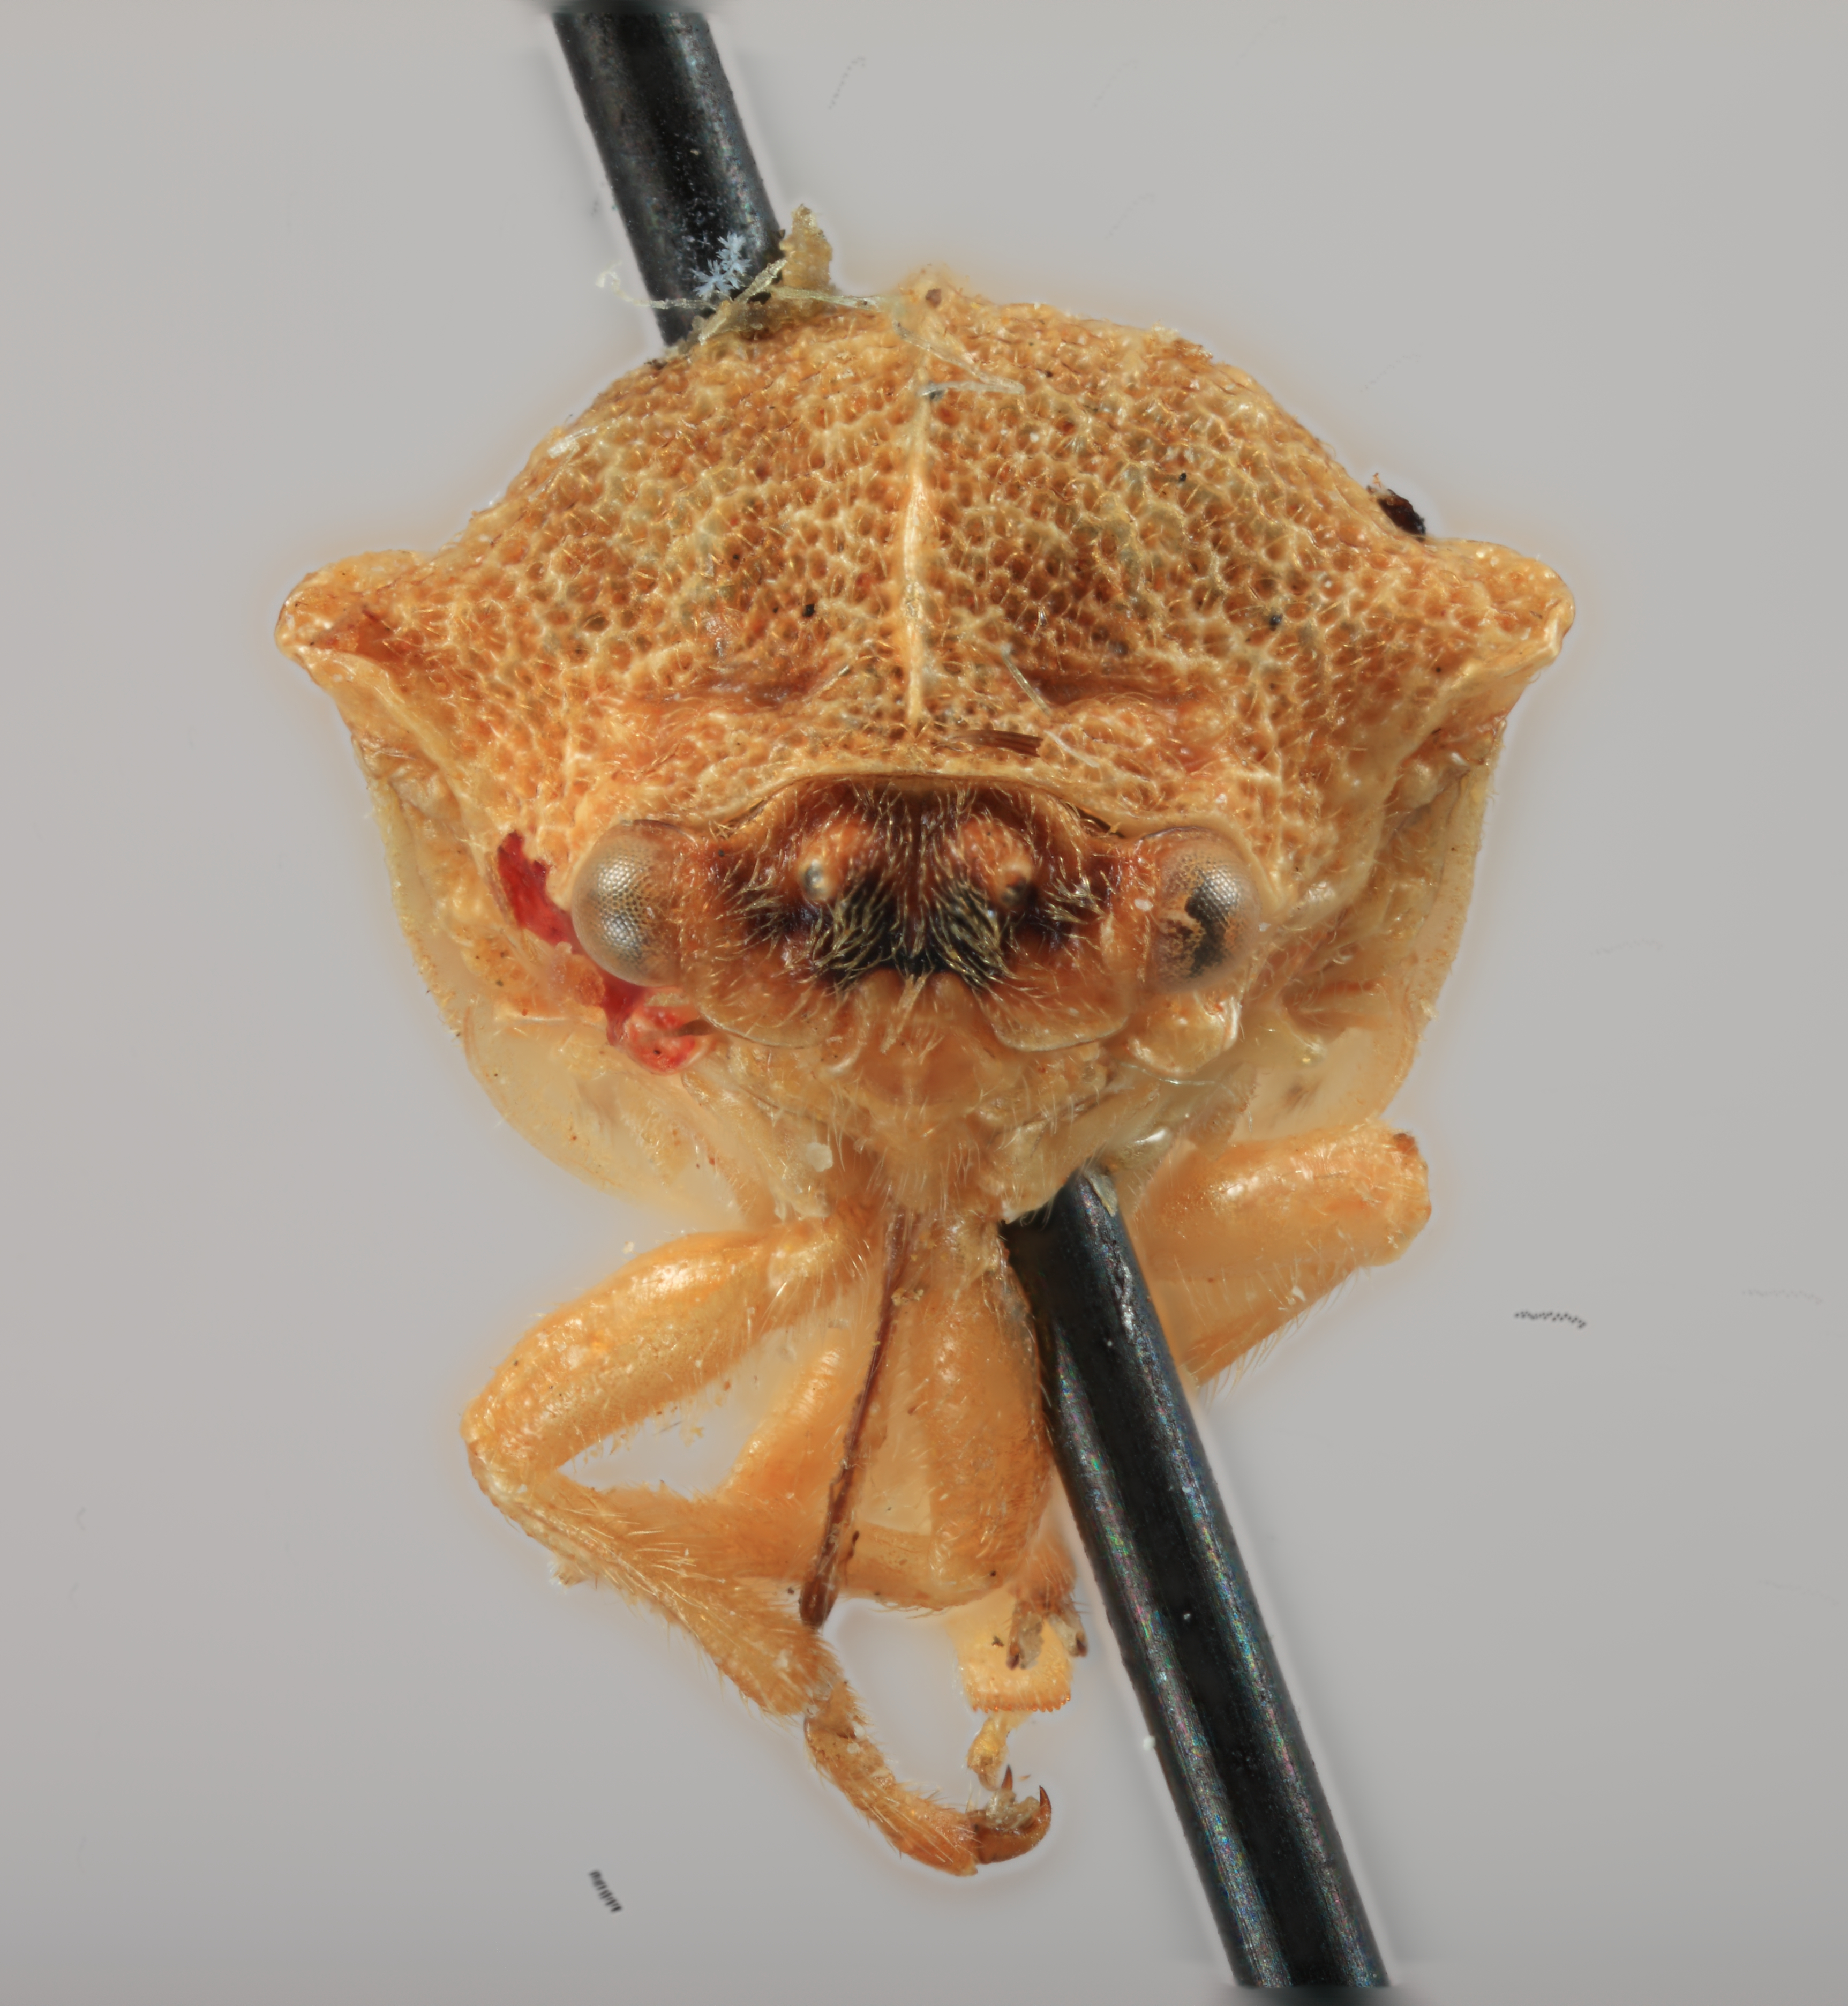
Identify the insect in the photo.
Ochropepla armedia
